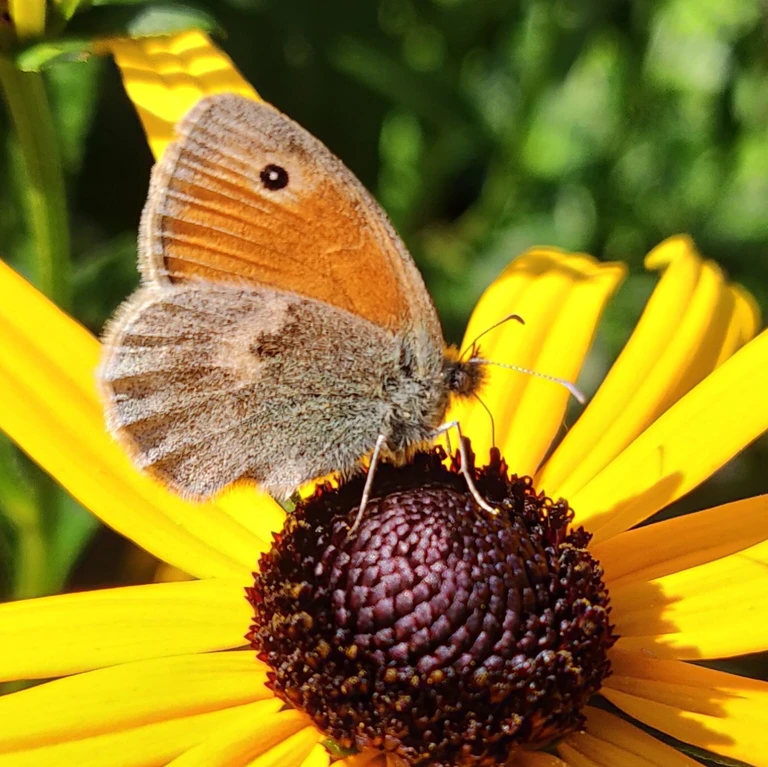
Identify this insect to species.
Coenonympha pamphilus
